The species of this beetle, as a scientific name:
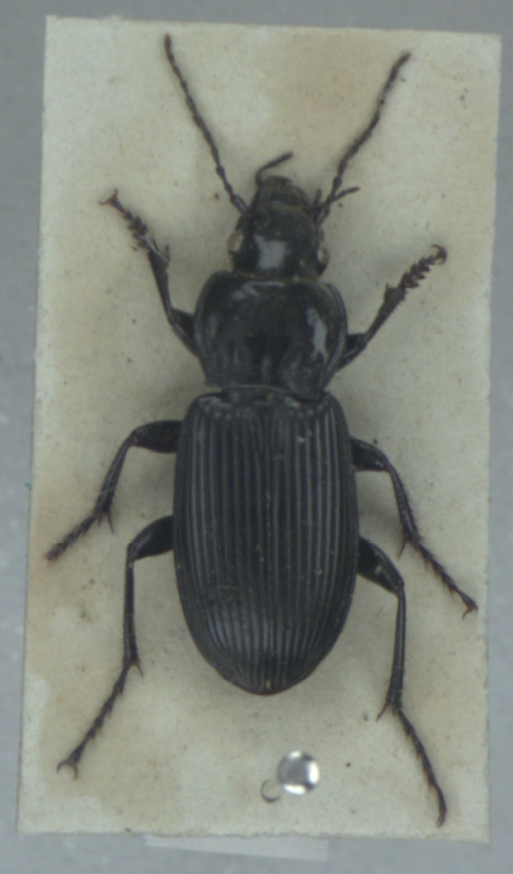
Pterostichus melanarius
